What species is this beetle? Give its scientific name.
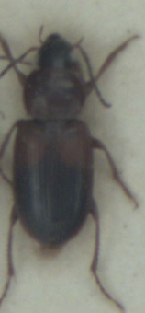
Stenolophus teutonus
